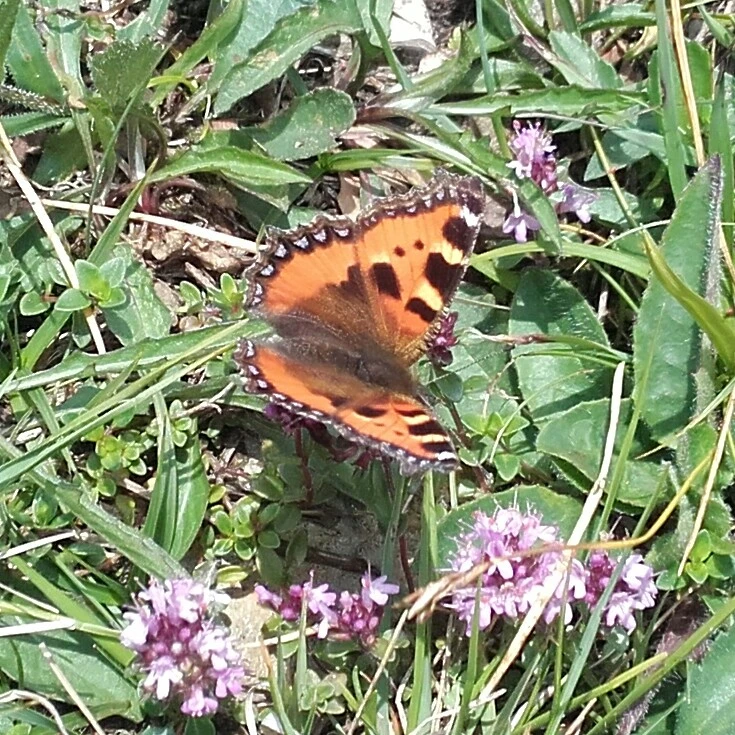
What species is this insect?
Aglais urticae
